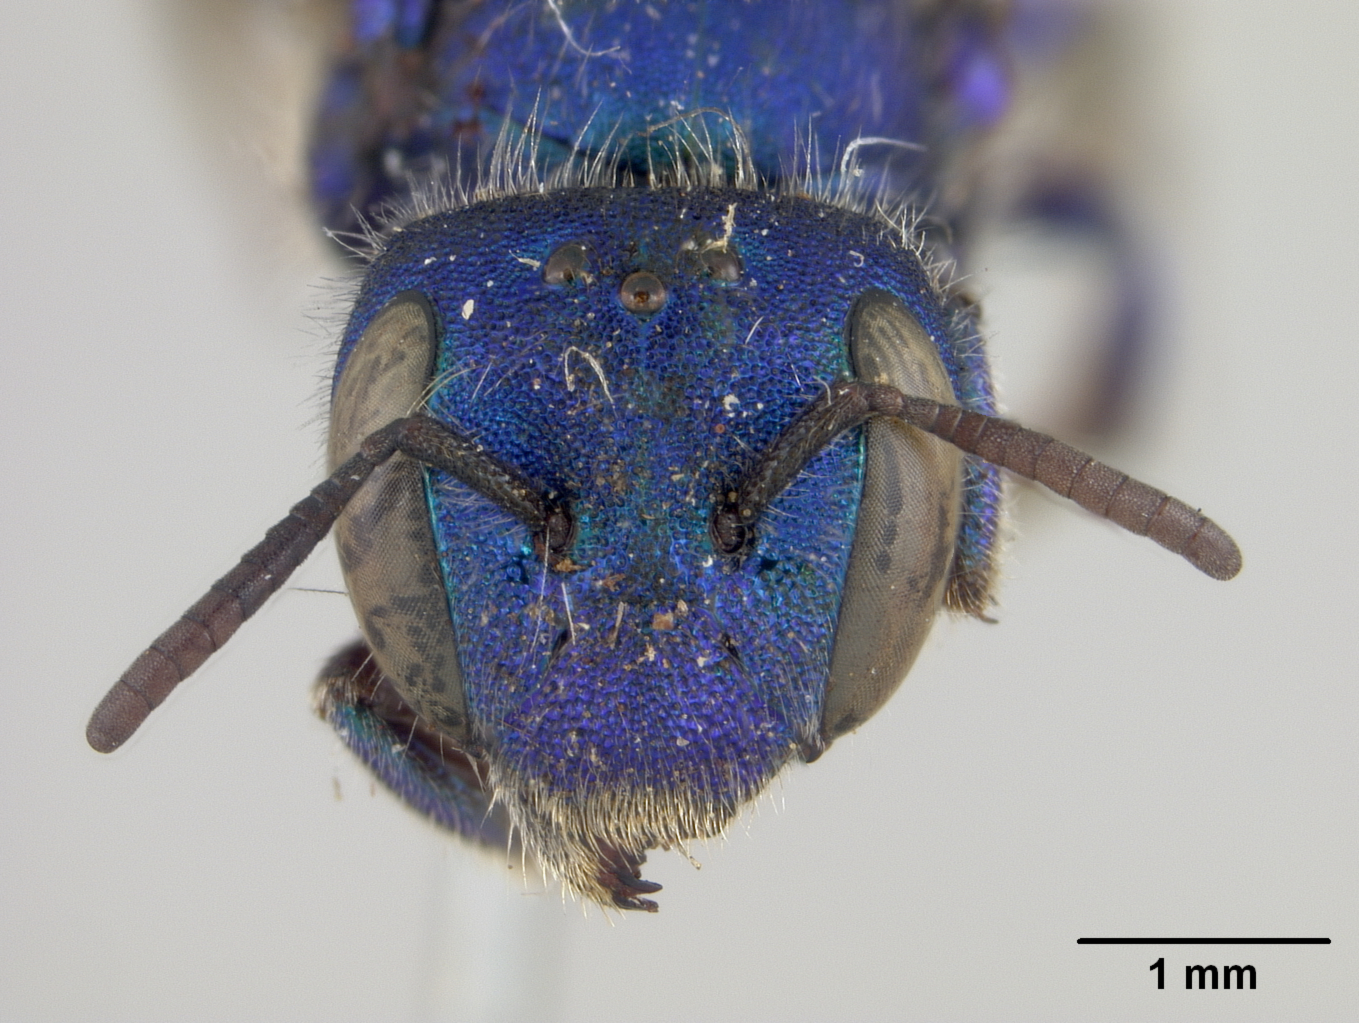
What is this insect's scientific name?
Osmia granulosa
